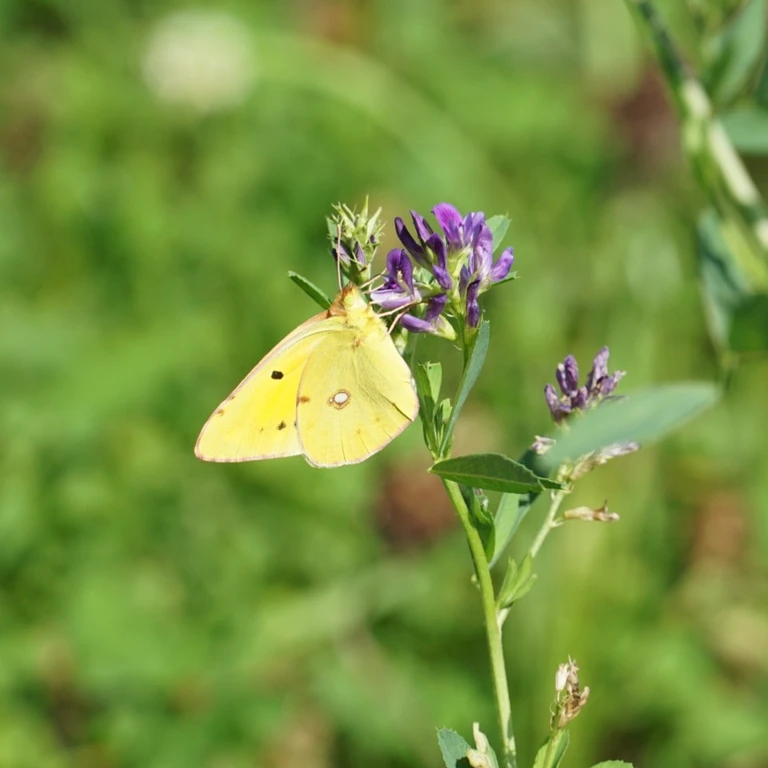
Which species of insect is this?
Colias croceus
